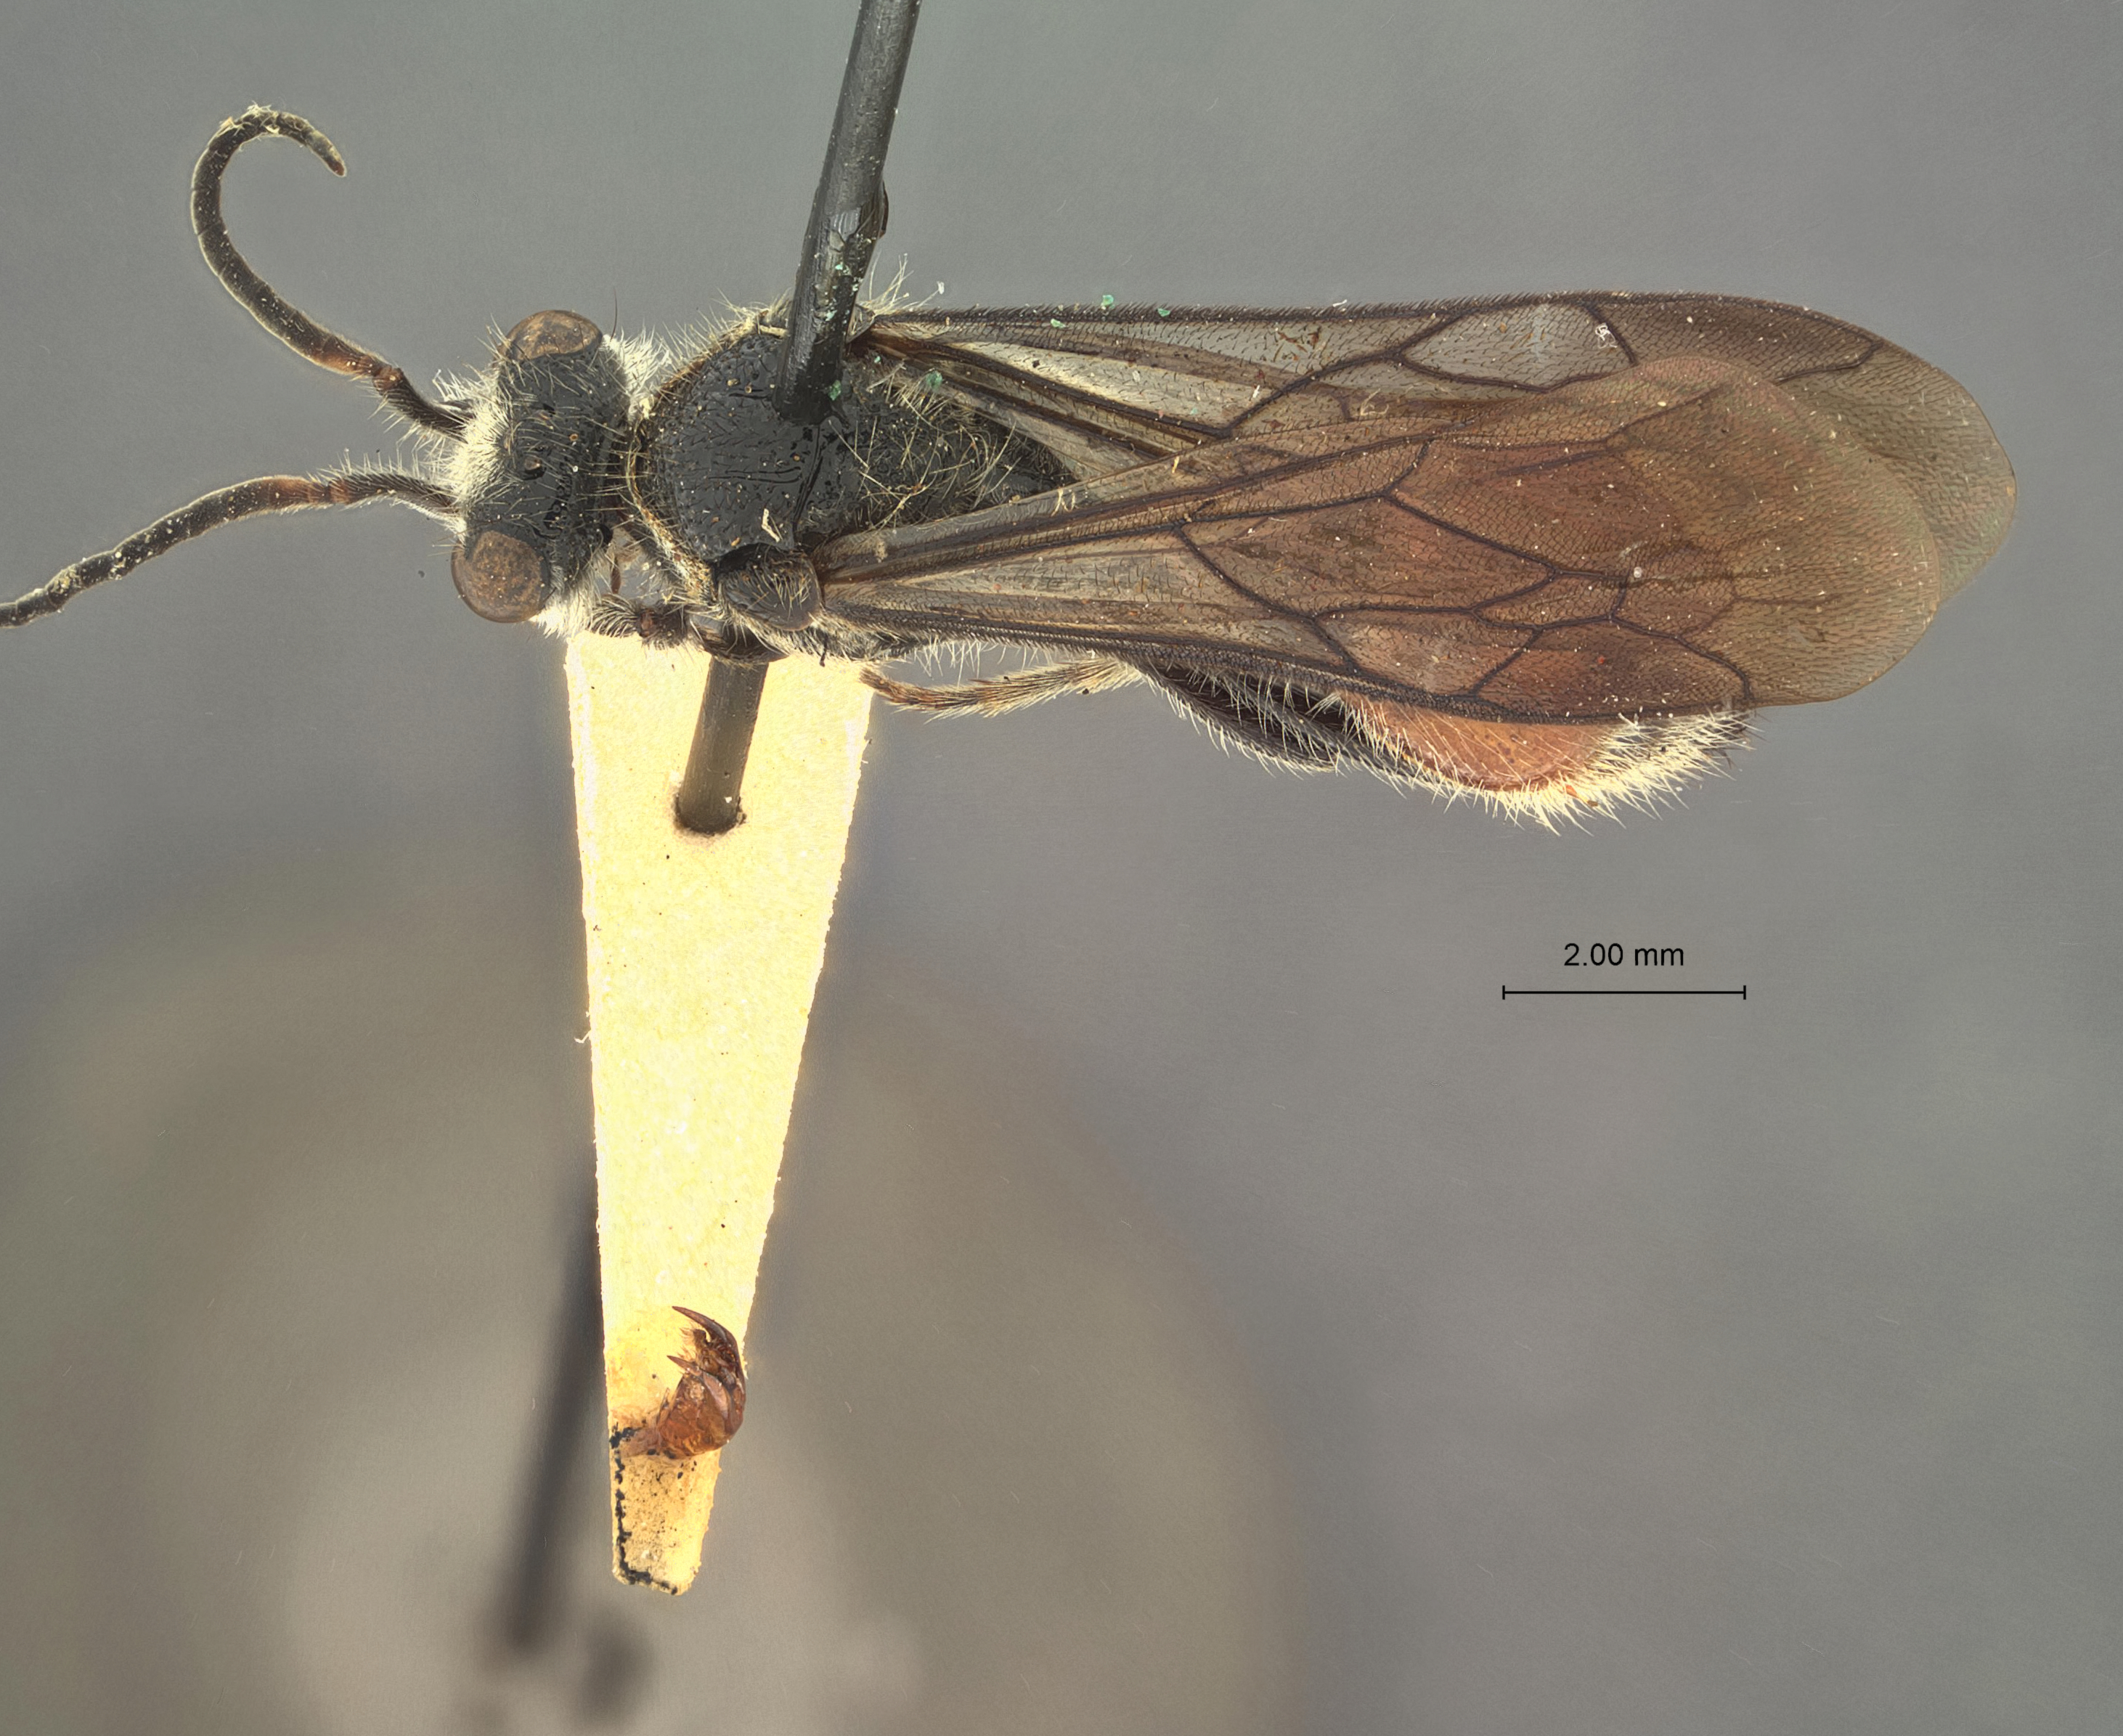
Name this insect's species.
Timulla sticticornis
